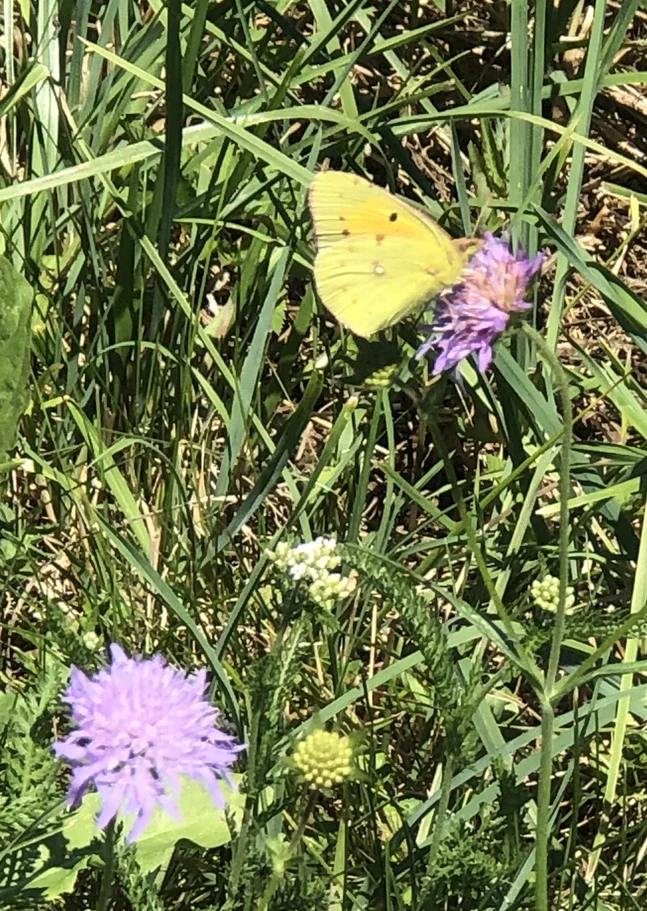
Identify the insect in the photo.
Colias croceus
